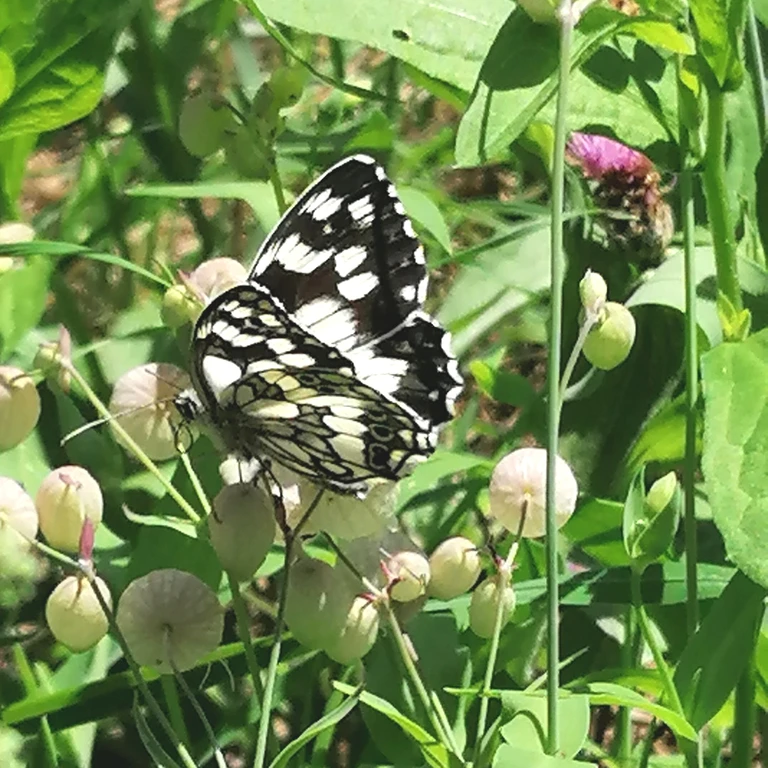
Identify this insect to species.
Melanargia galathea
